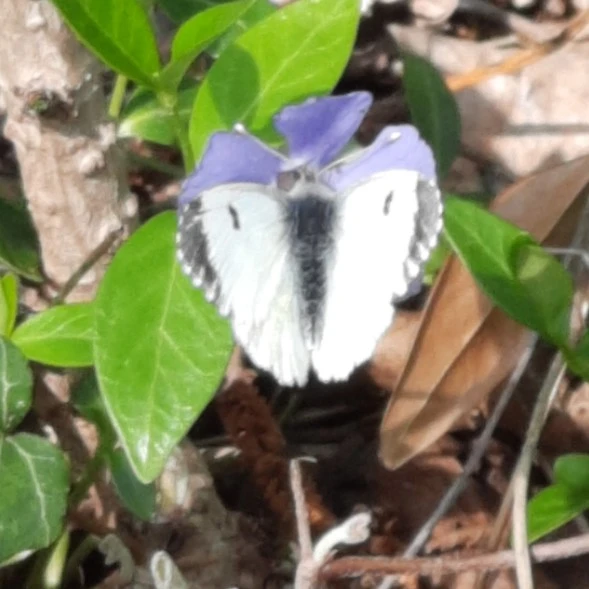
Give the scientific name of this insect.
Anthocharis cardamines
